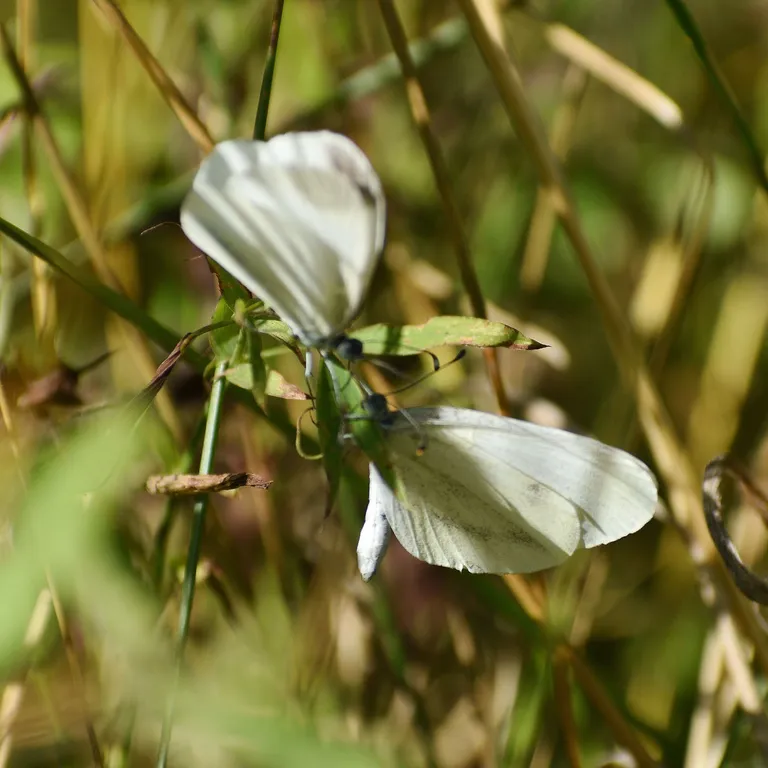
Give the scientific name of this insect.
Leptidea sinapis/juvernica
